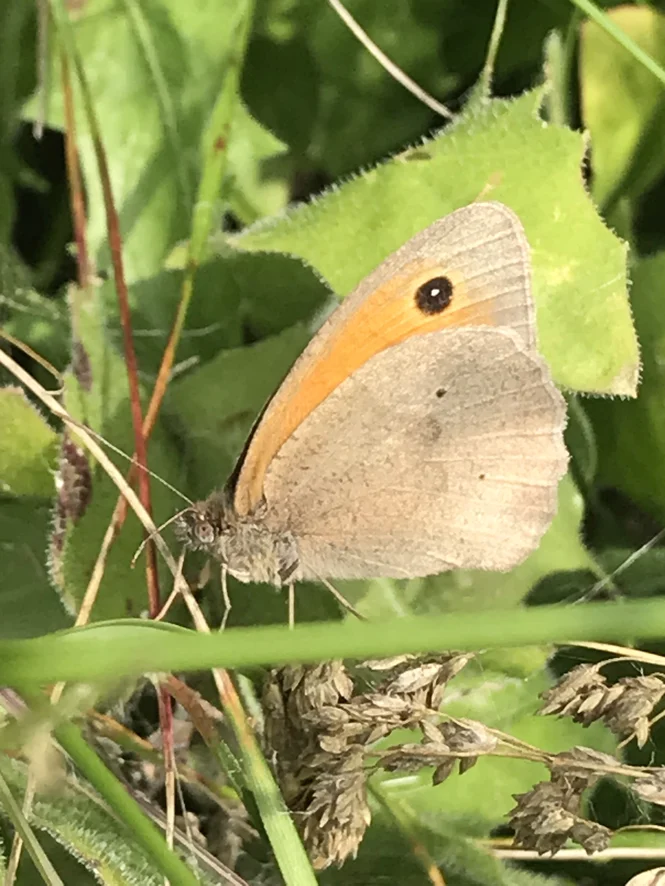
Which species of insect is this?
Maniola jurtina
